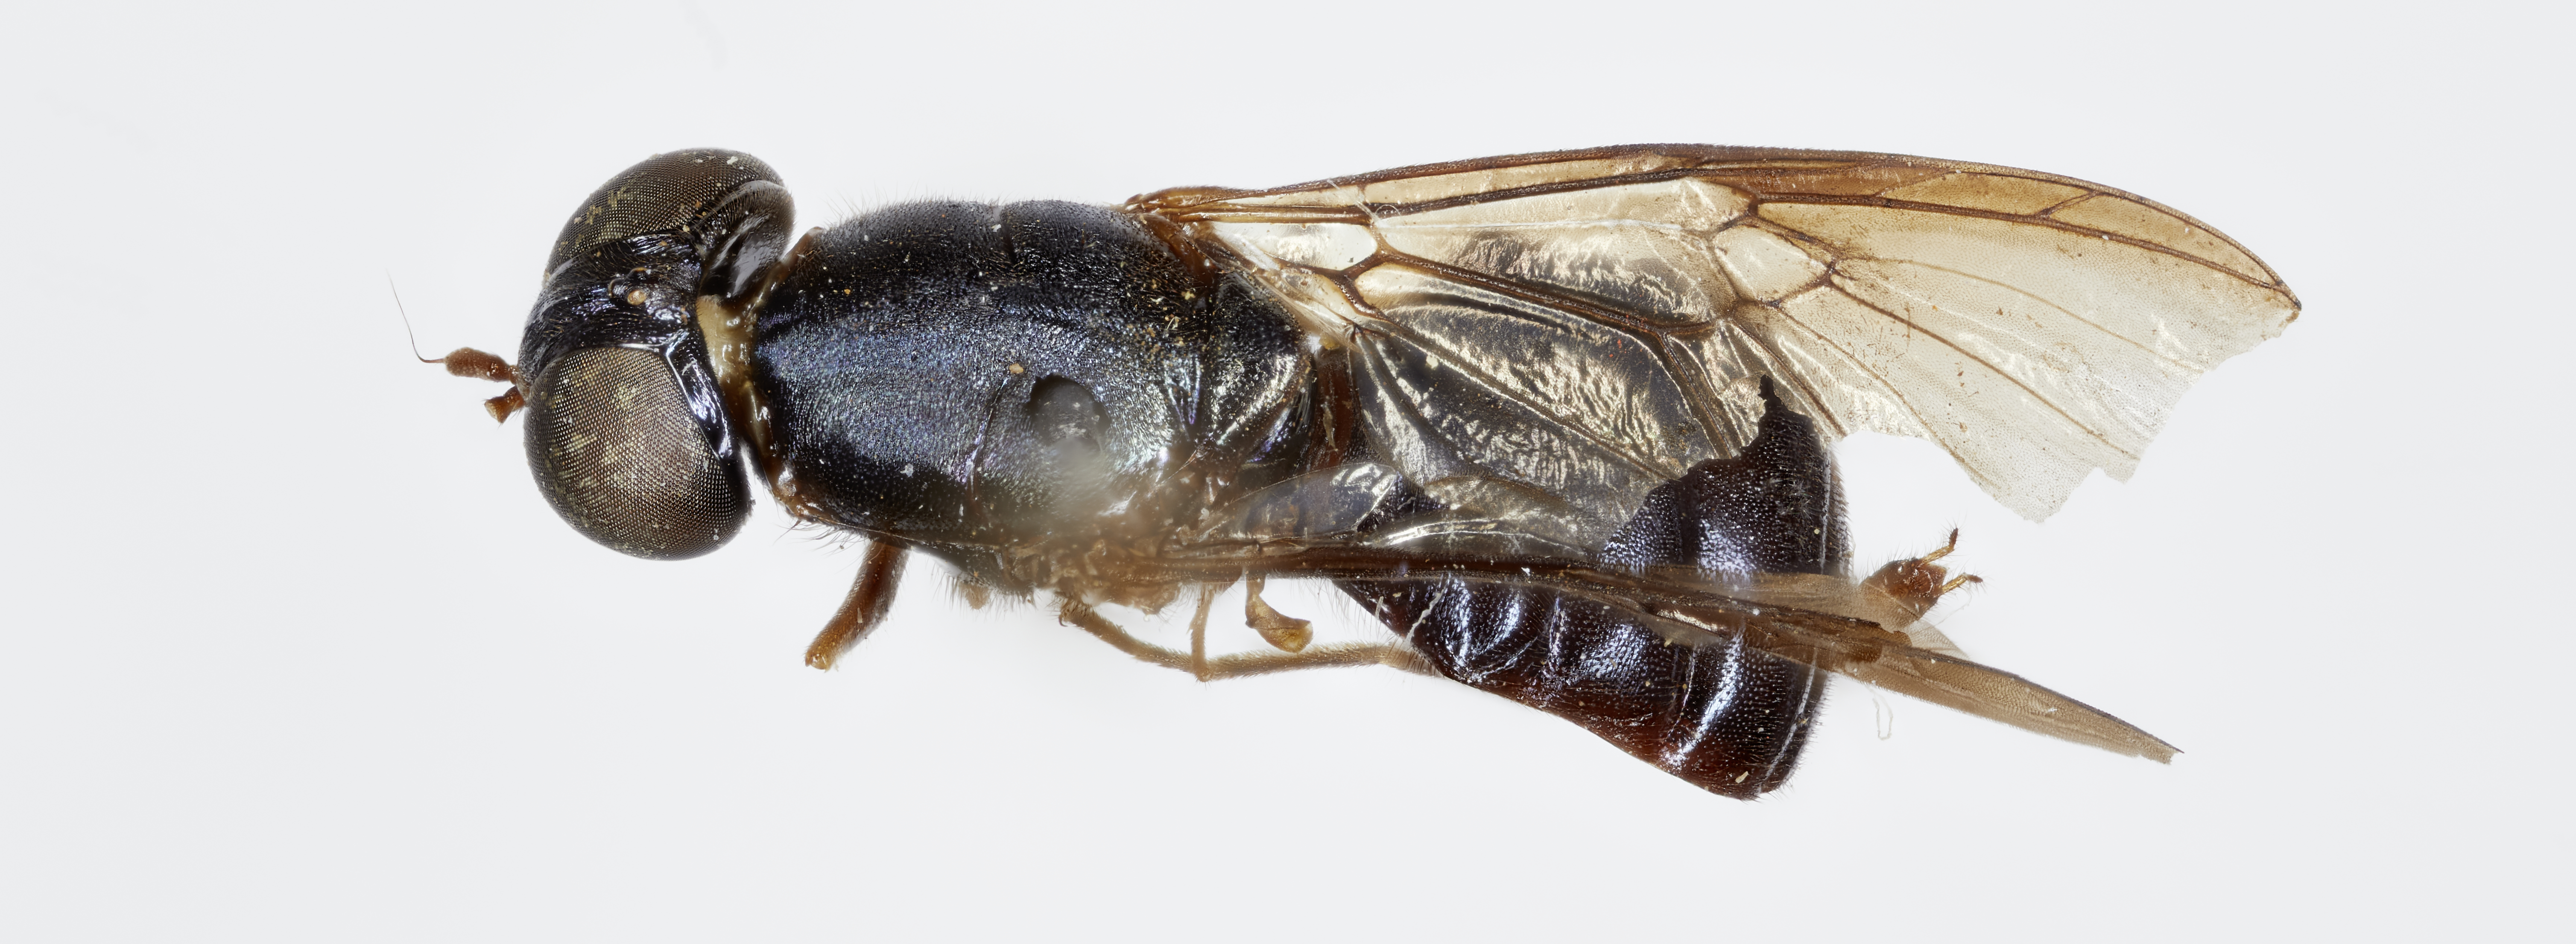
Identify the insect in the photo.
Cephalochrysa nigra
